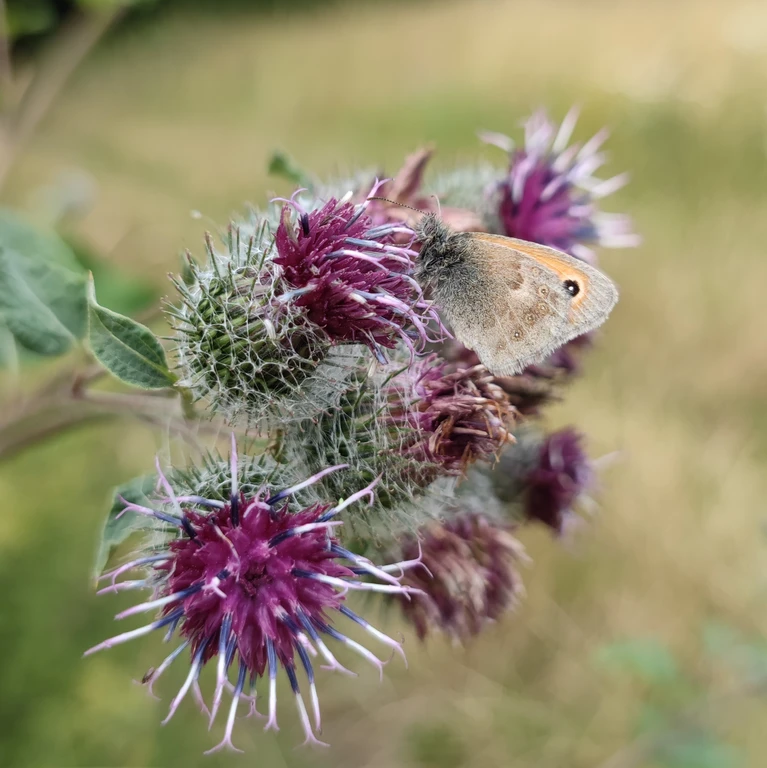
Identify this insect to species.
Coenonympha pamphilus
